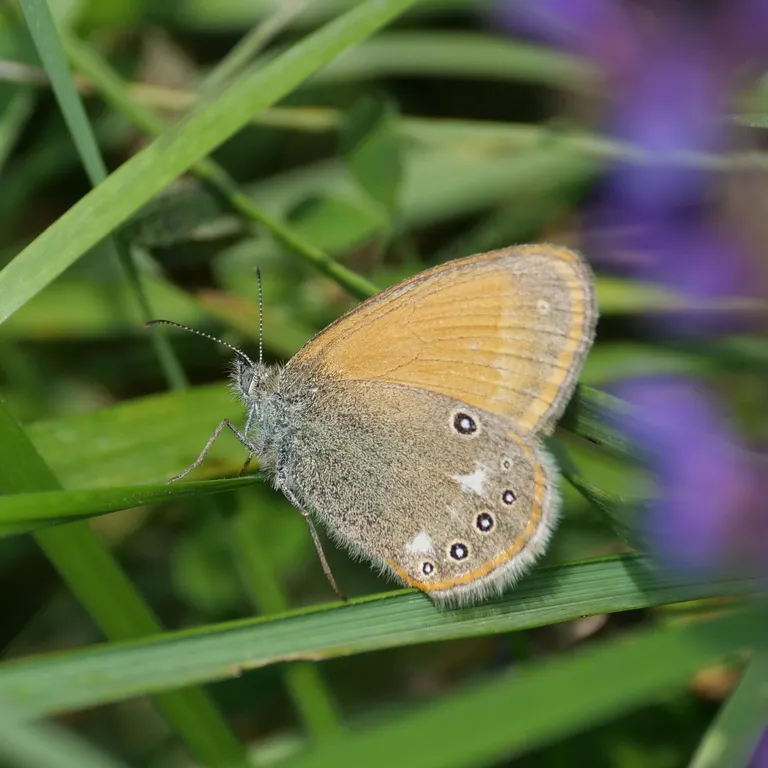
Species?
Coenonympha glycerion (also Coenonympha iphis)
